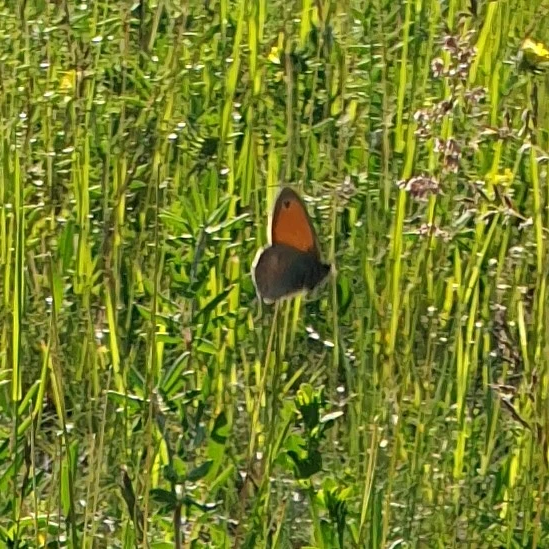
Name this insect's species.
Coenonympha pamphilus
